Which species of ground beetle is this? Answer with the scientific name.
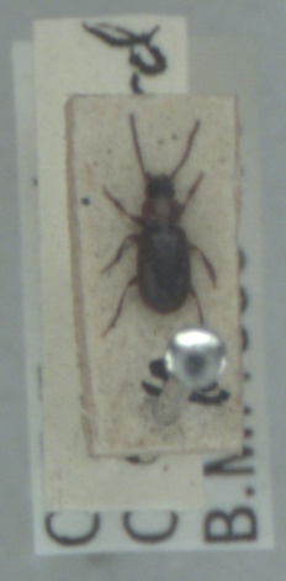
Acupalpus dubius
